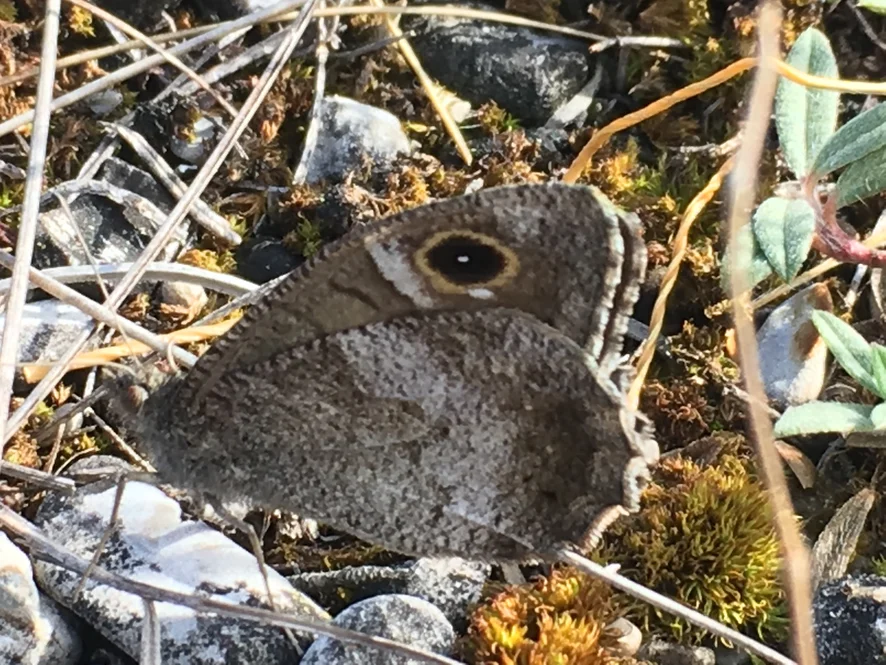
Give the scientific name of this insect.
Hipparchia statilinus
